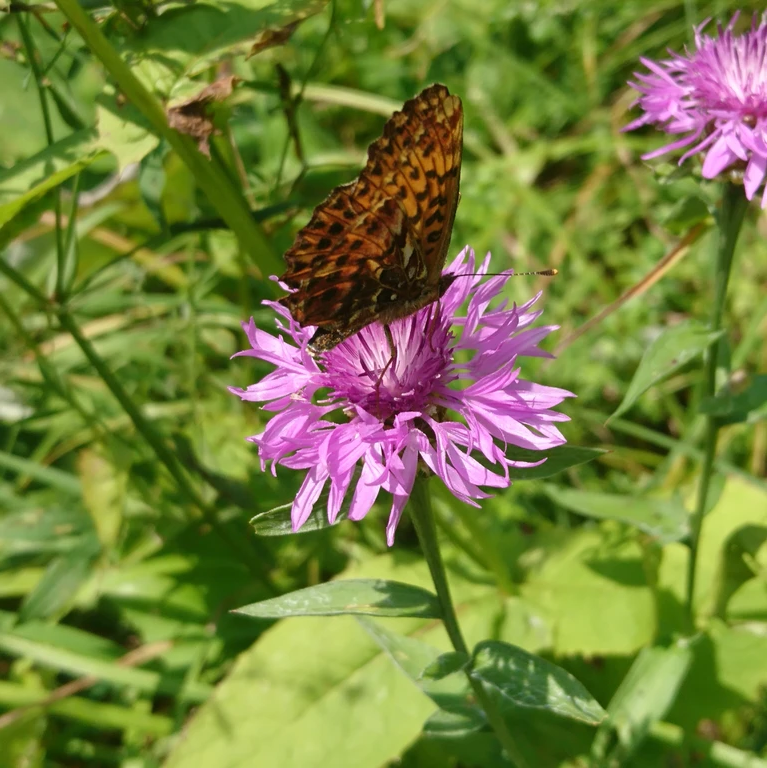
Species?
Boloria titania
